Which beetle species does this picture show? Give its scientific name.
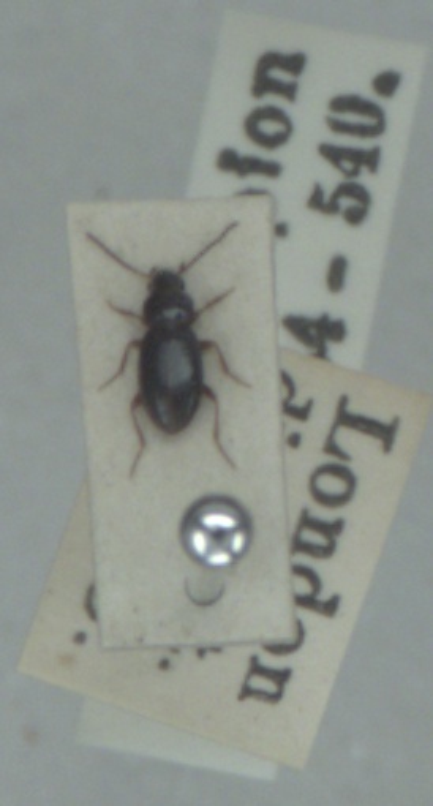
Bembidion obtusum
